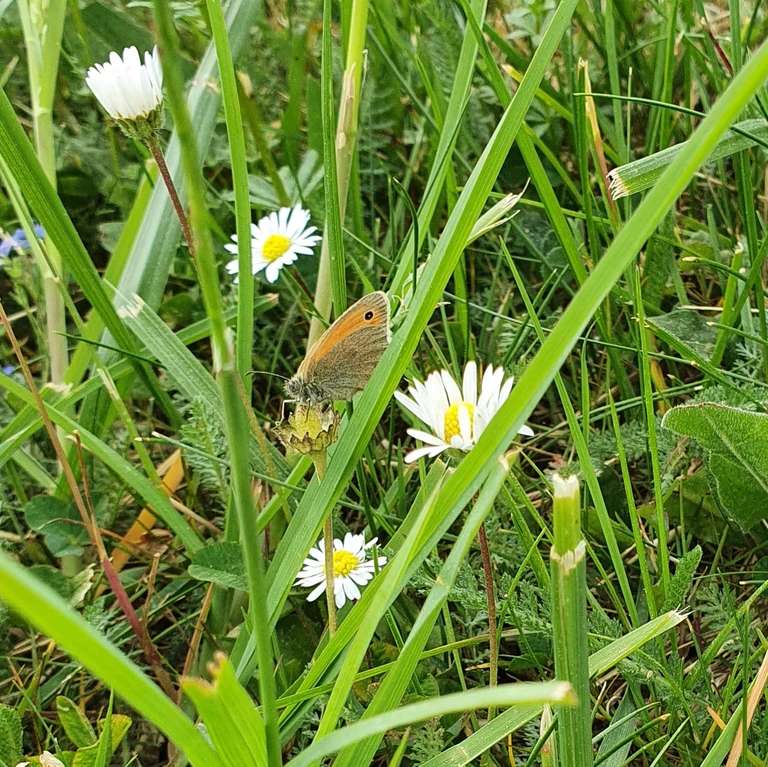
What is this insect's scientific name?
Coenonympha pamphilus
